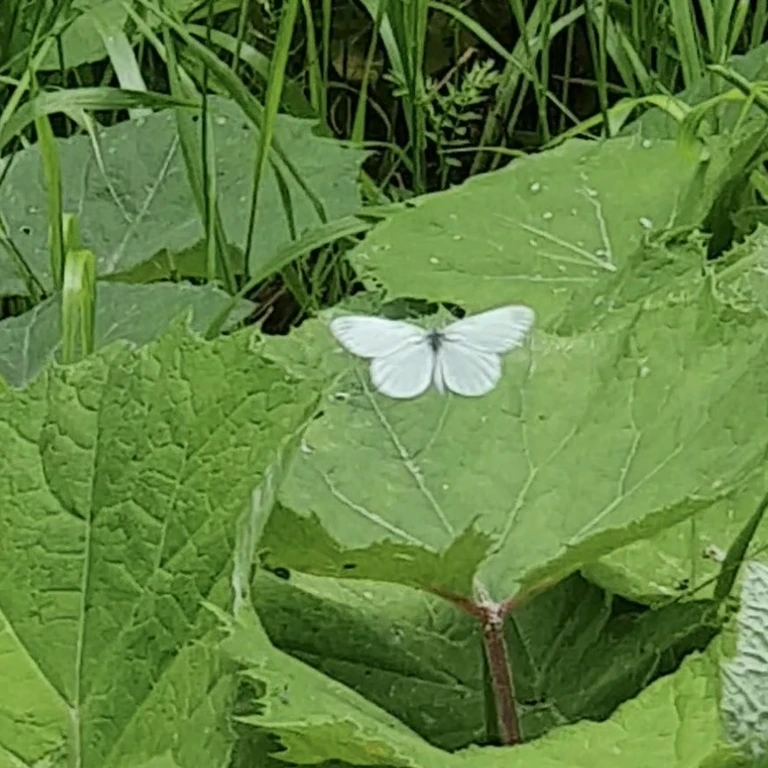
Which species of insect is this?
Leptidea sinapis/juvernica
